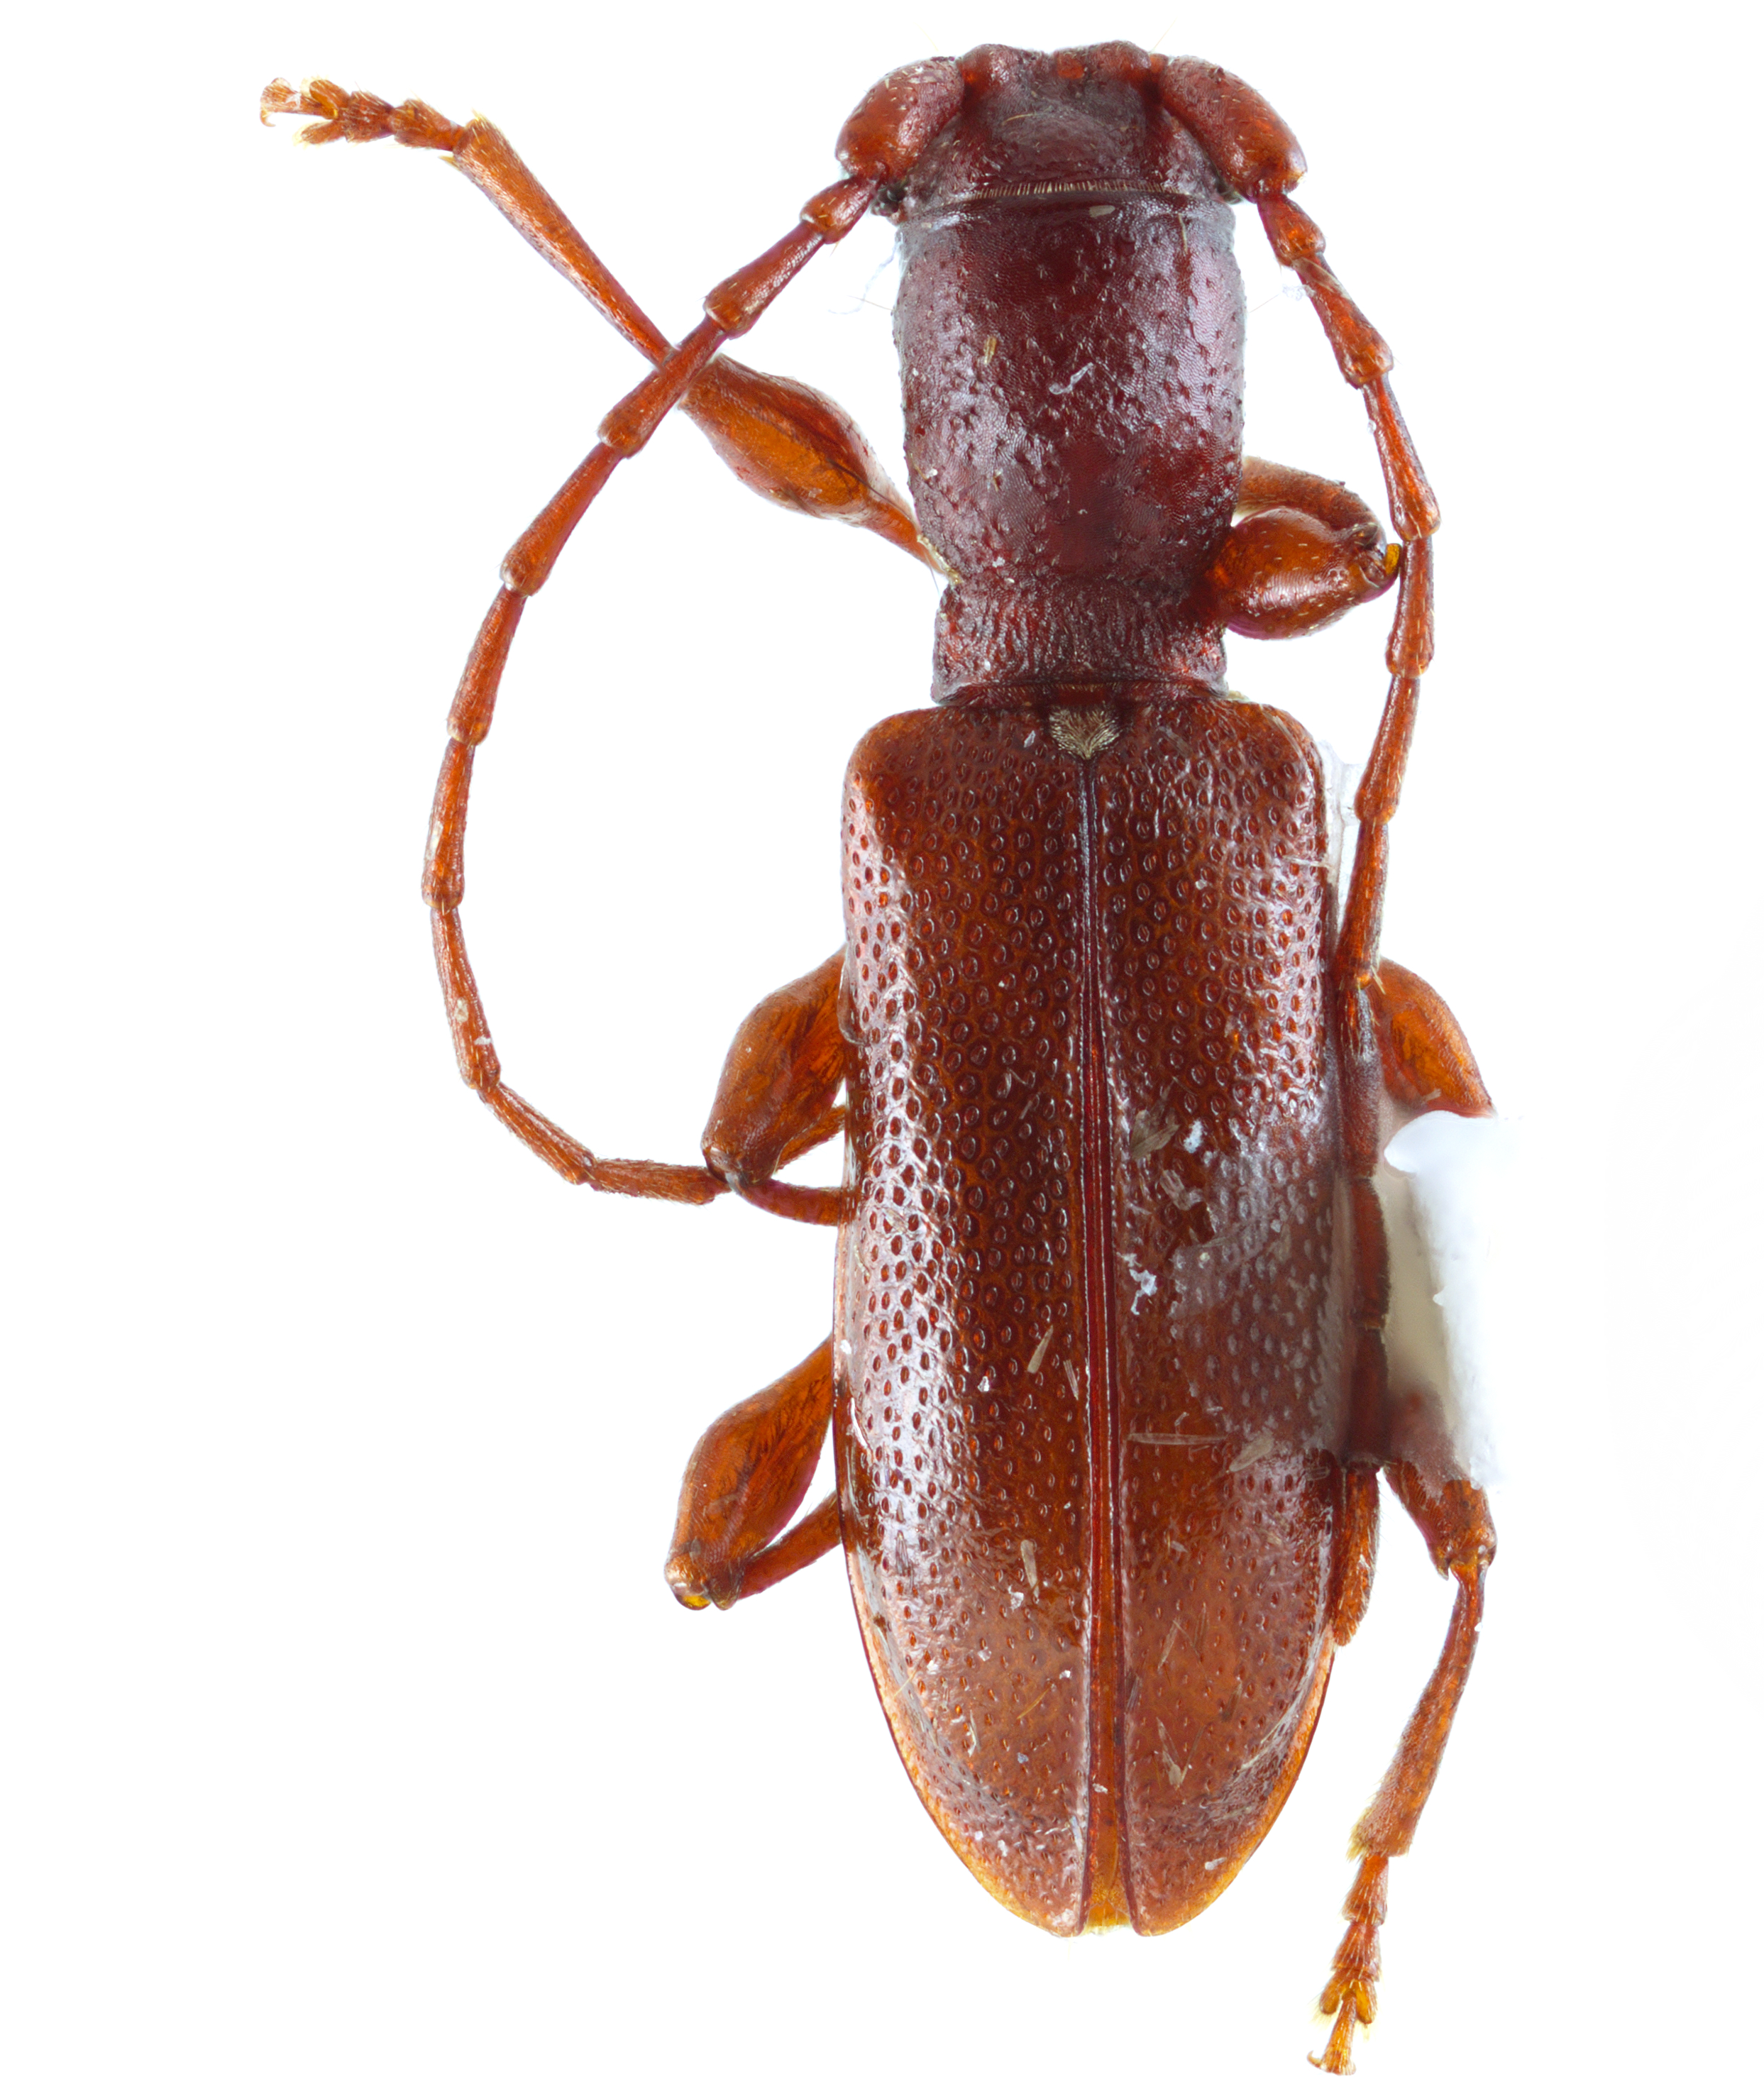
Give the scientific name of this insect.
Aleiphaquilon castaneum
